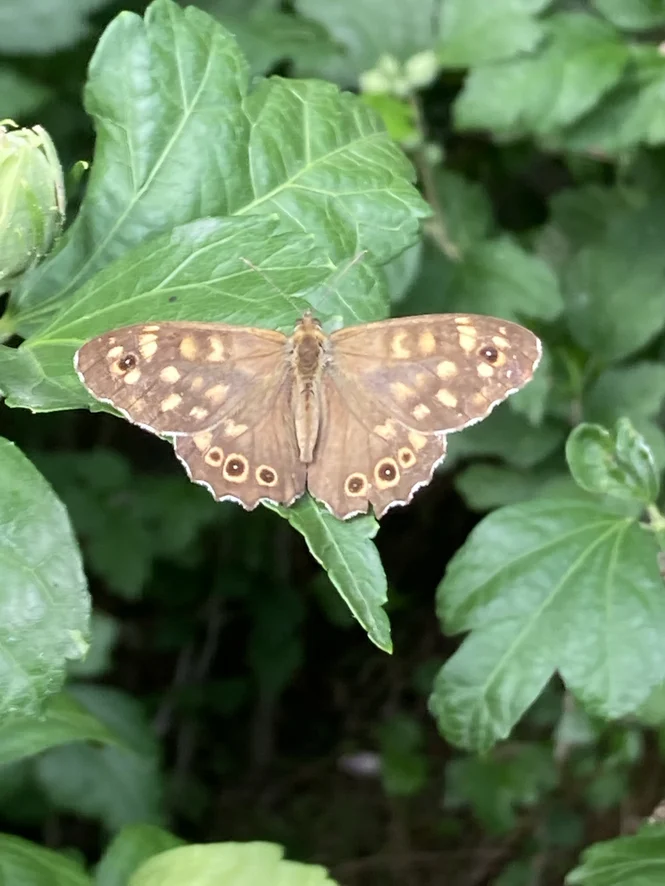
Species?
Pararge aegeria
